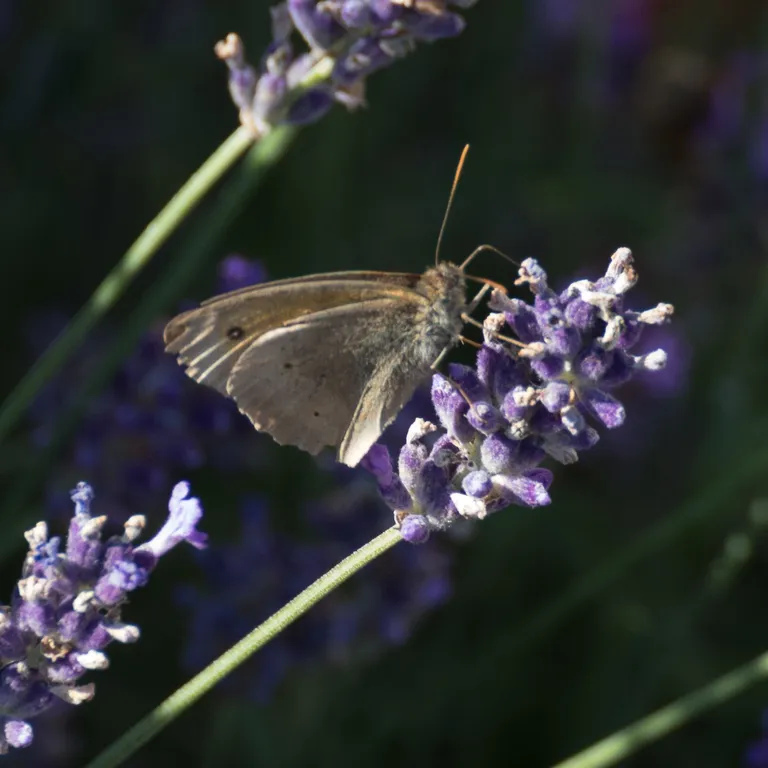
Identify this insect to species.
Maniola jurtina
